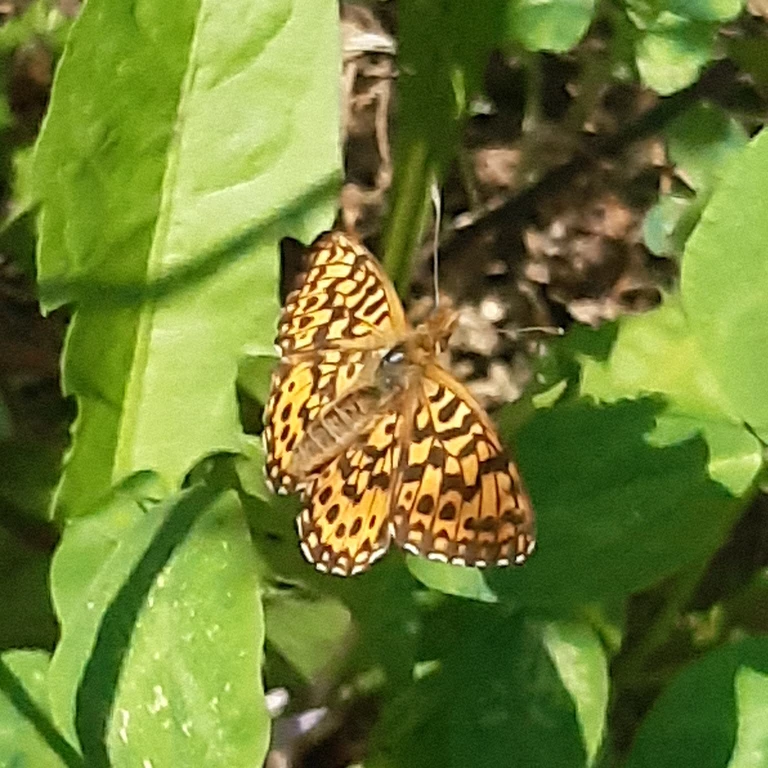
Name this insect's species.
Boloria dia
